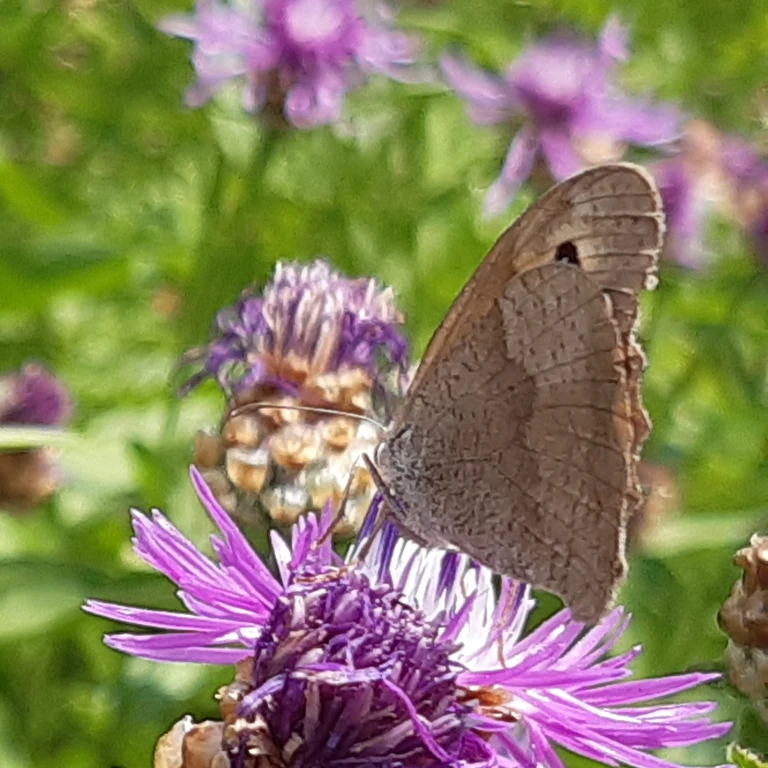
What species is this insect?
Maniola jurtina
